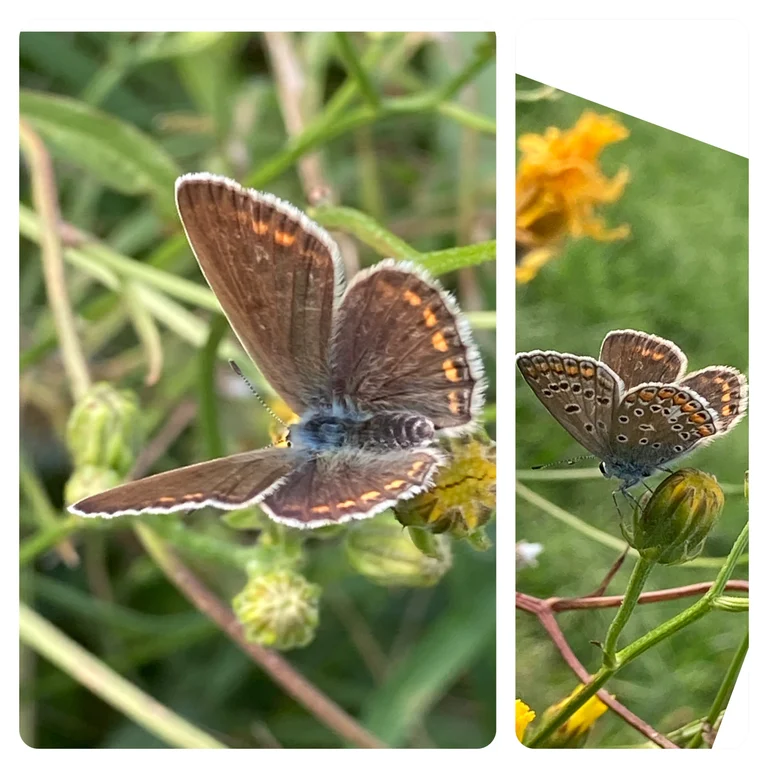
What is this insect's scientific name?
Polyommatus icarus
